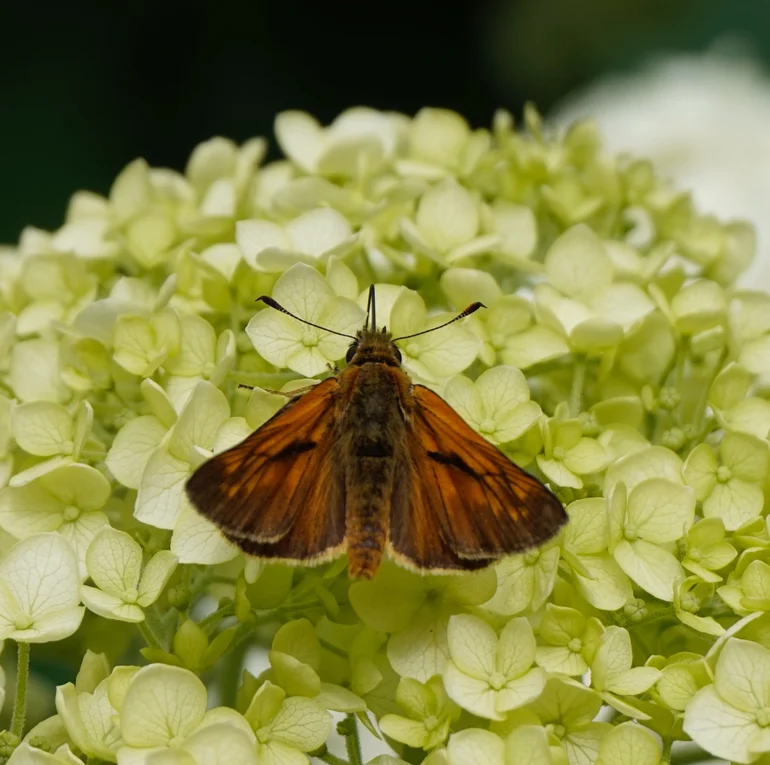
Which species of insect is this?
Ochlodes sylvanus (also Ochlodes venata)
